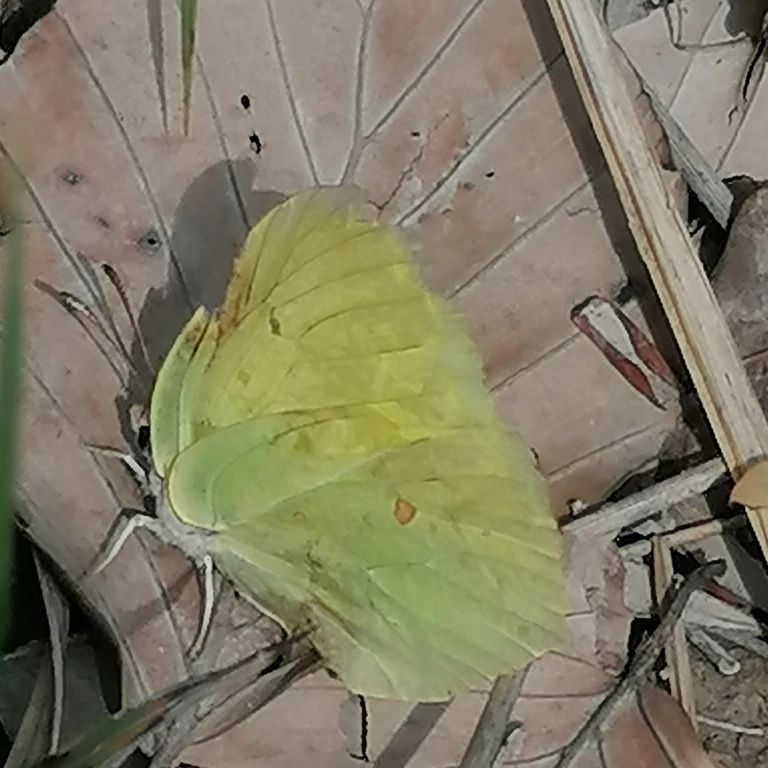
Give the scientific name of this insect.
Gonepteryx rhamni
